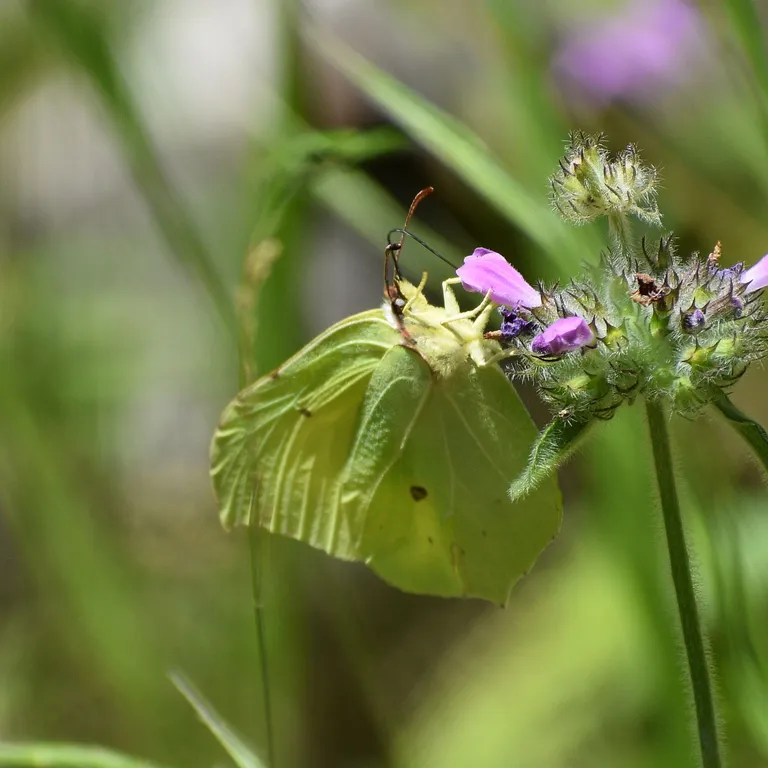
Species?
Gonepteryx rhamni
